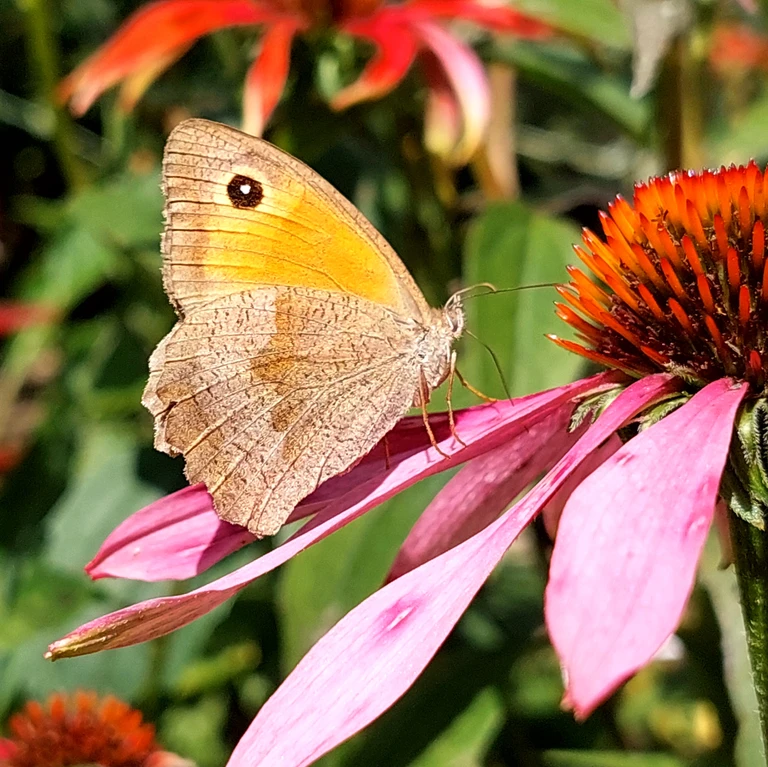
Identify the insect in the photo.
Maniola jurtina
